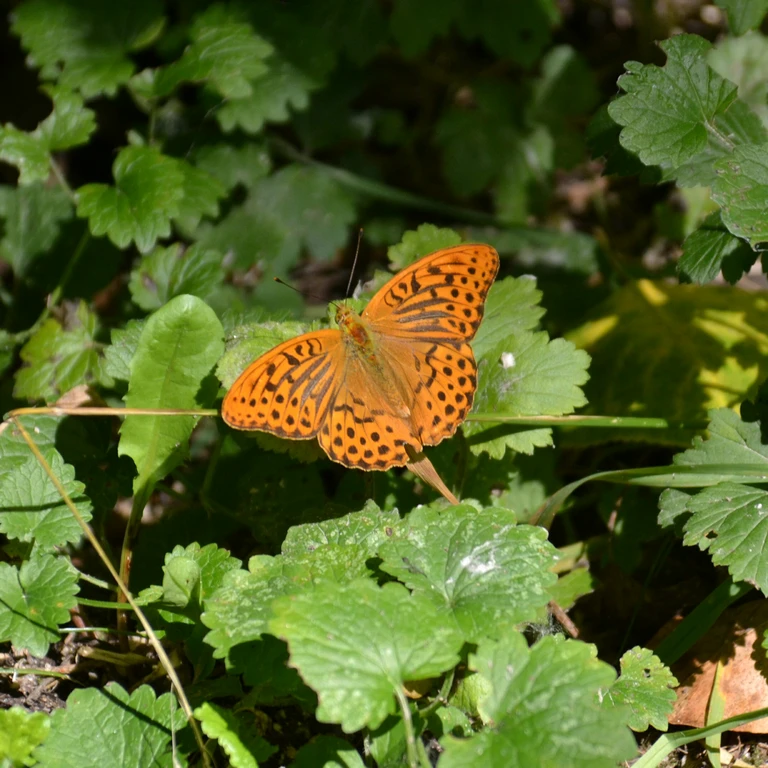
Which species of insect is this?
Argynnis paphia
